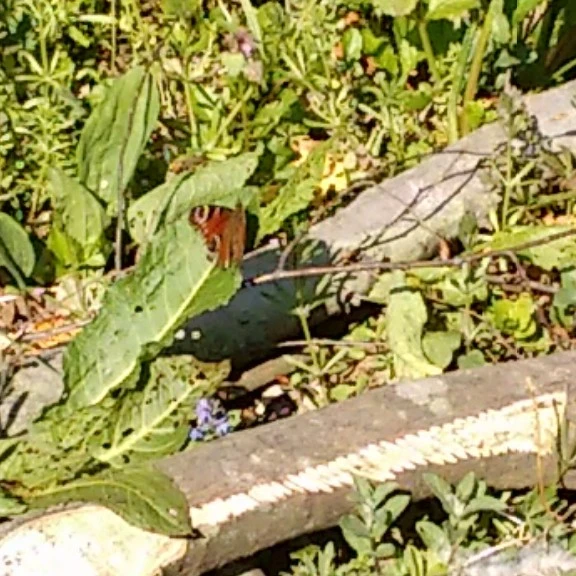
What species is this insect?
Aglais io
